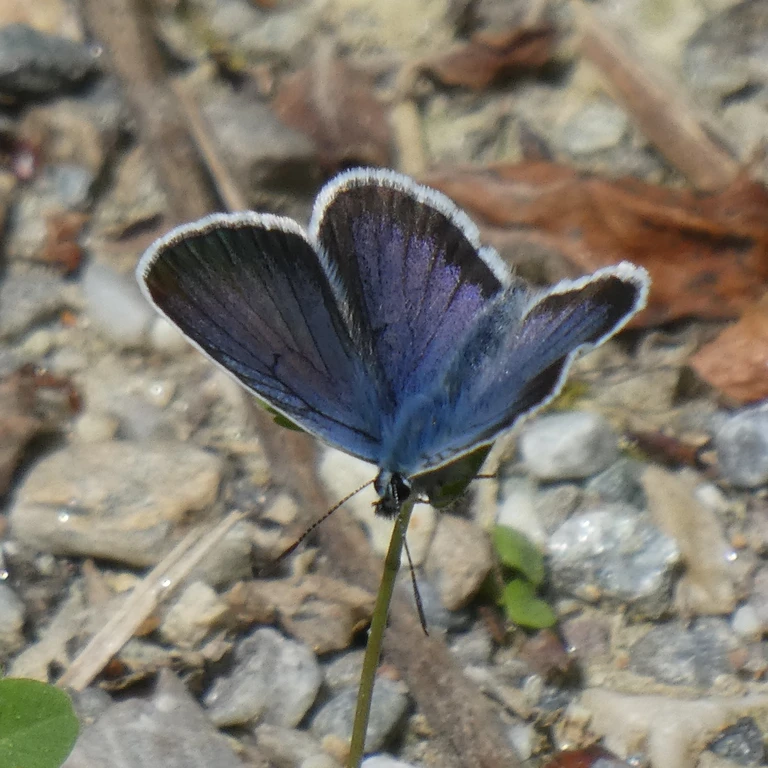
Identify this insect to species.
Plebejus argus
